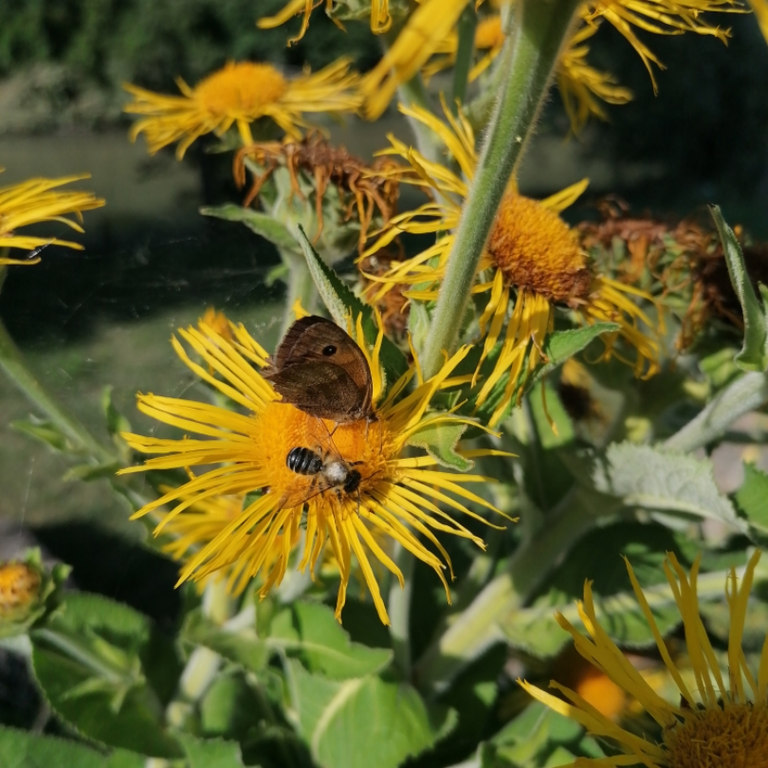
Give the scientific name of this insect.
Maniola jurtina
